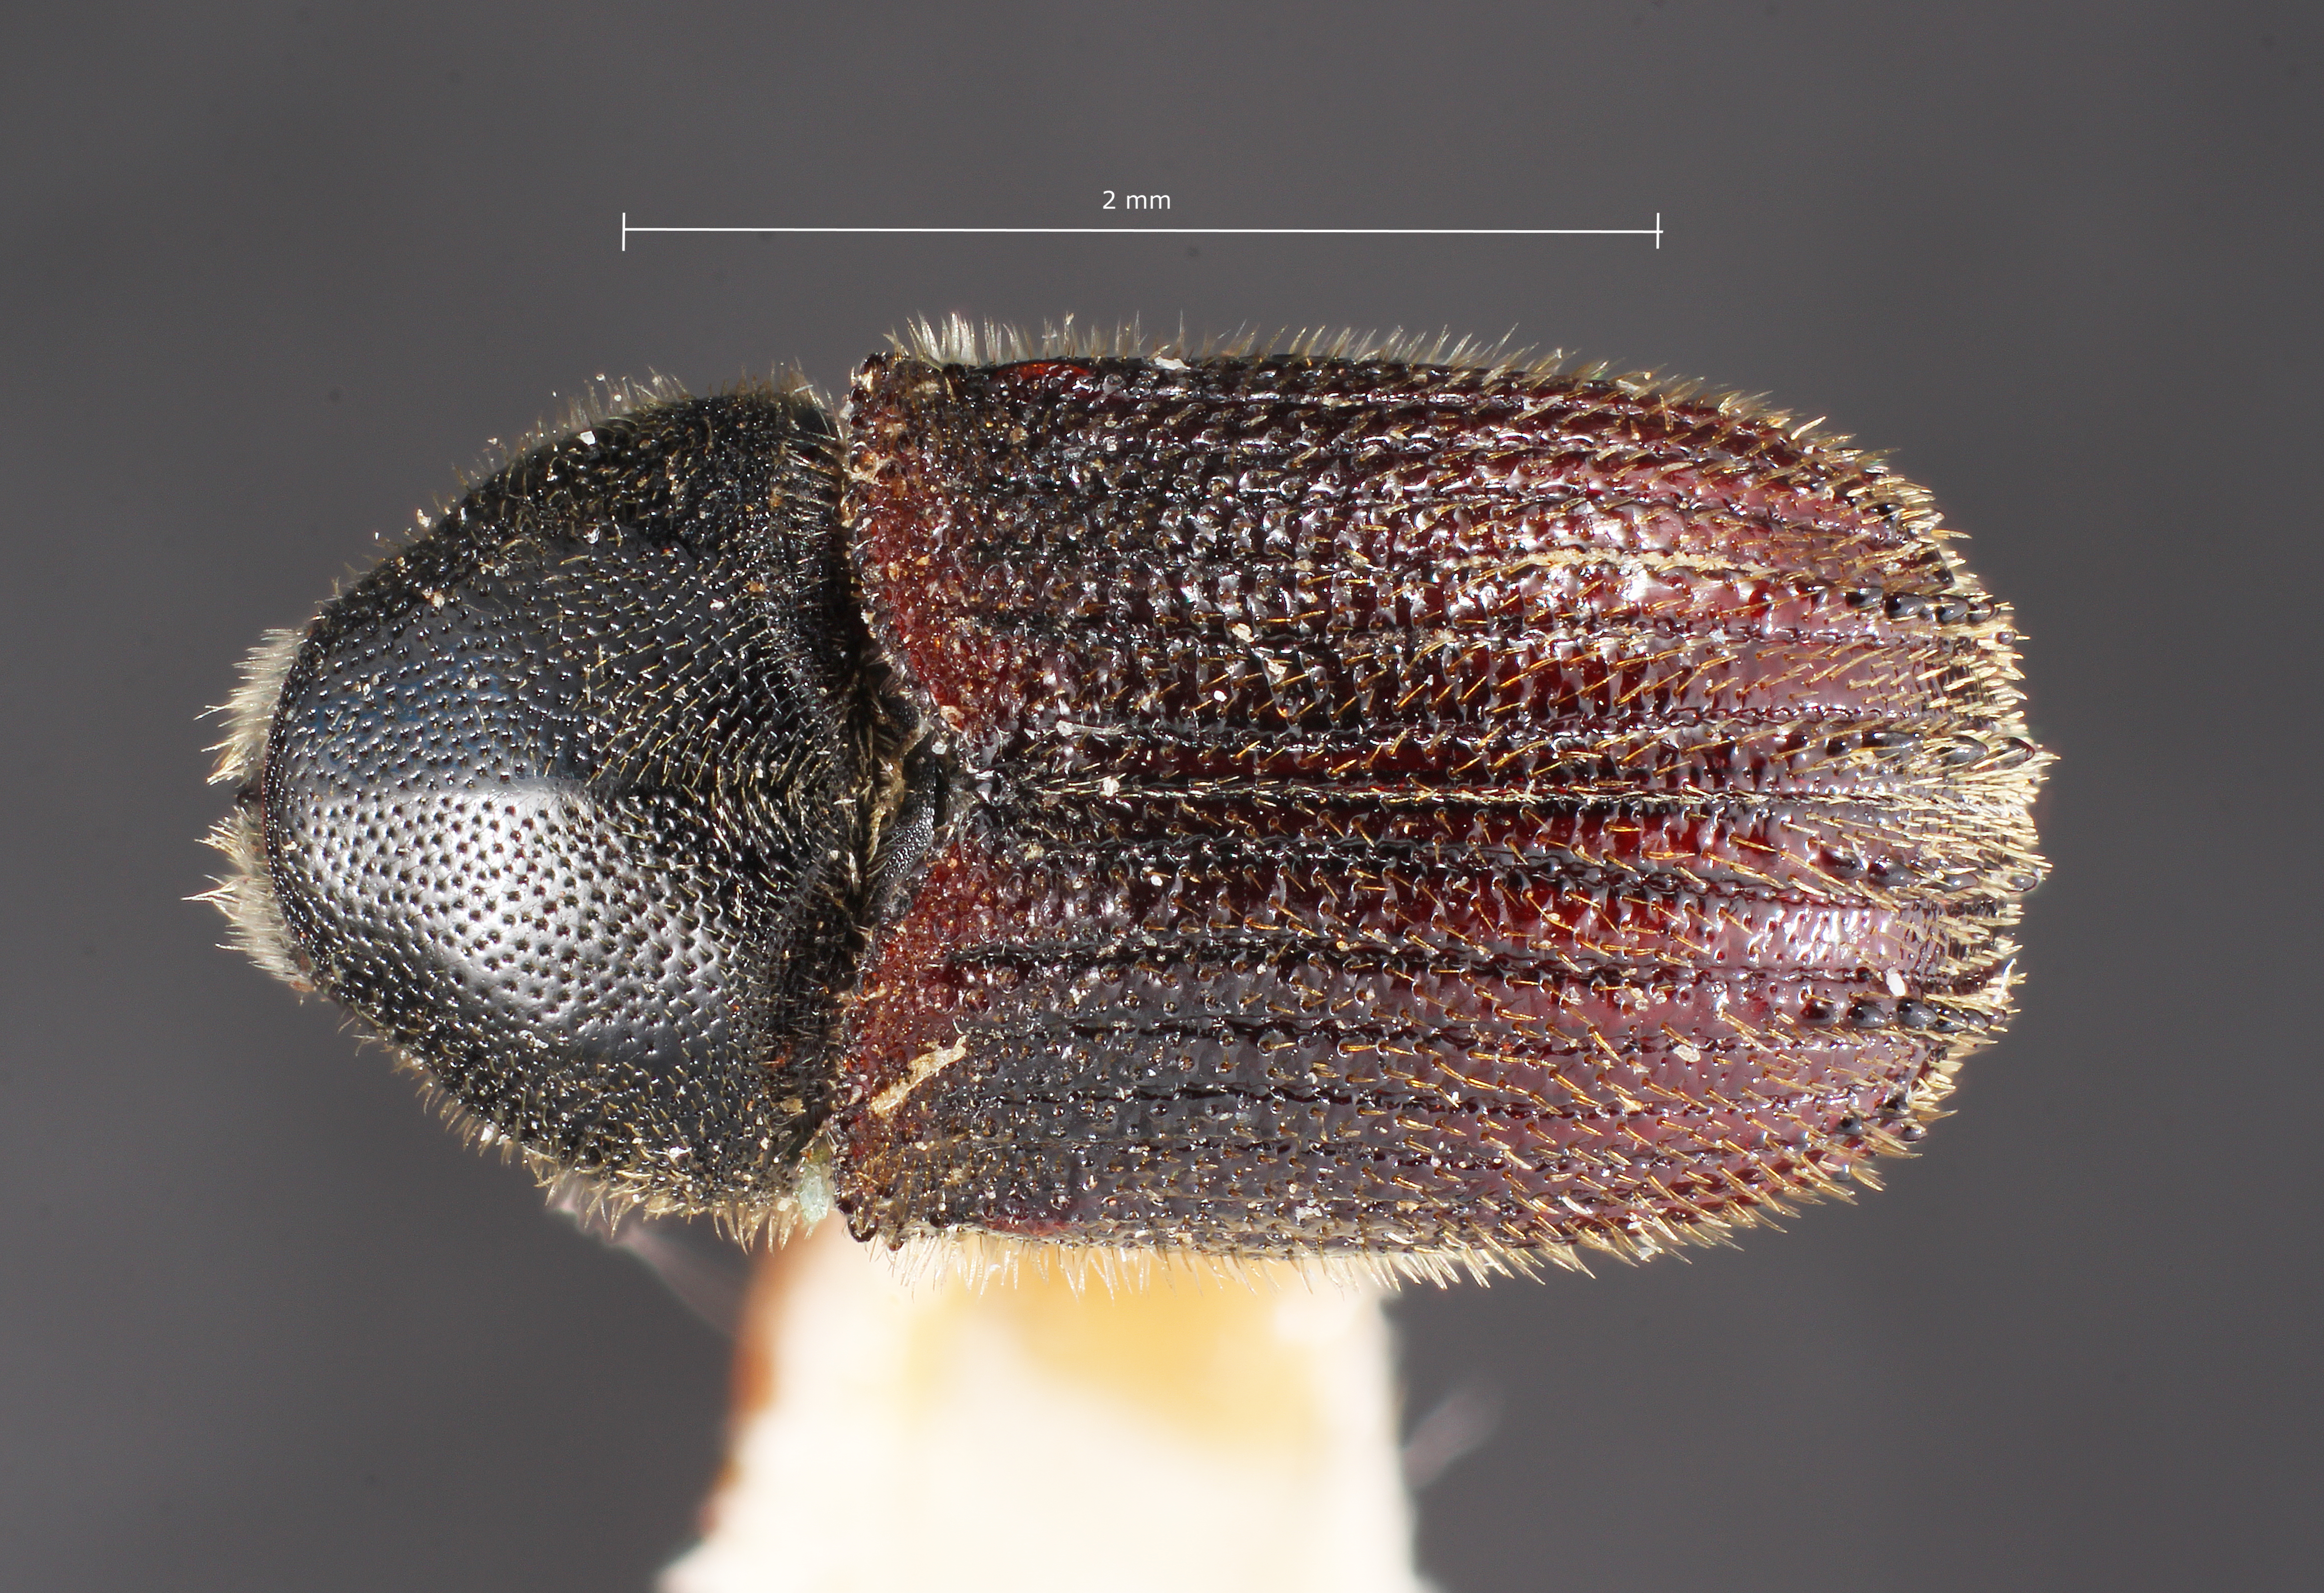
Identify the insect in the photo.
Phloeosinus neomexicanus
